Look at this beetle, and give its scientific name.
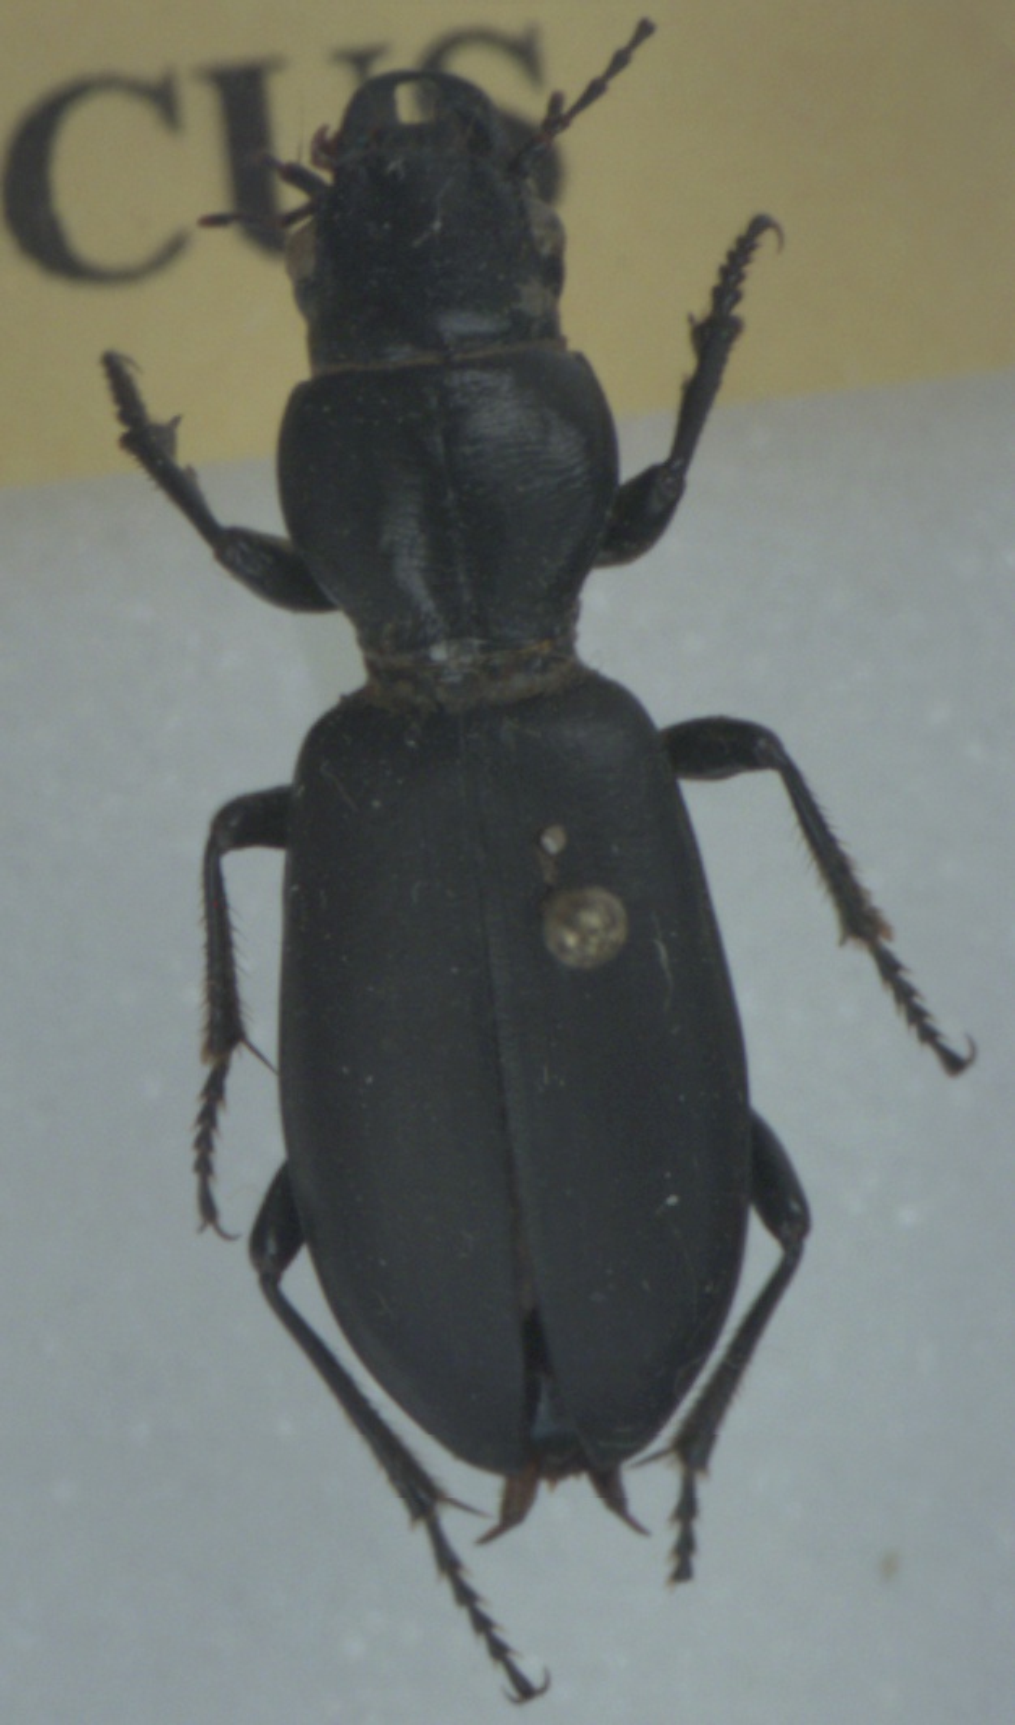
Broscus cephalotes
